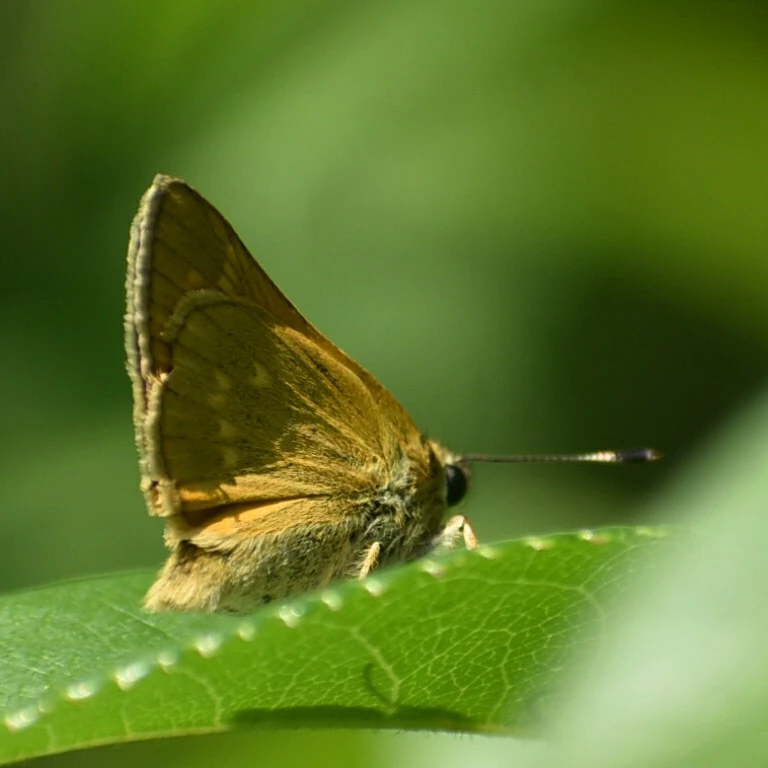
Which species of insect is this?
Ochlodes sylvanus (also Ochlodes venata)
